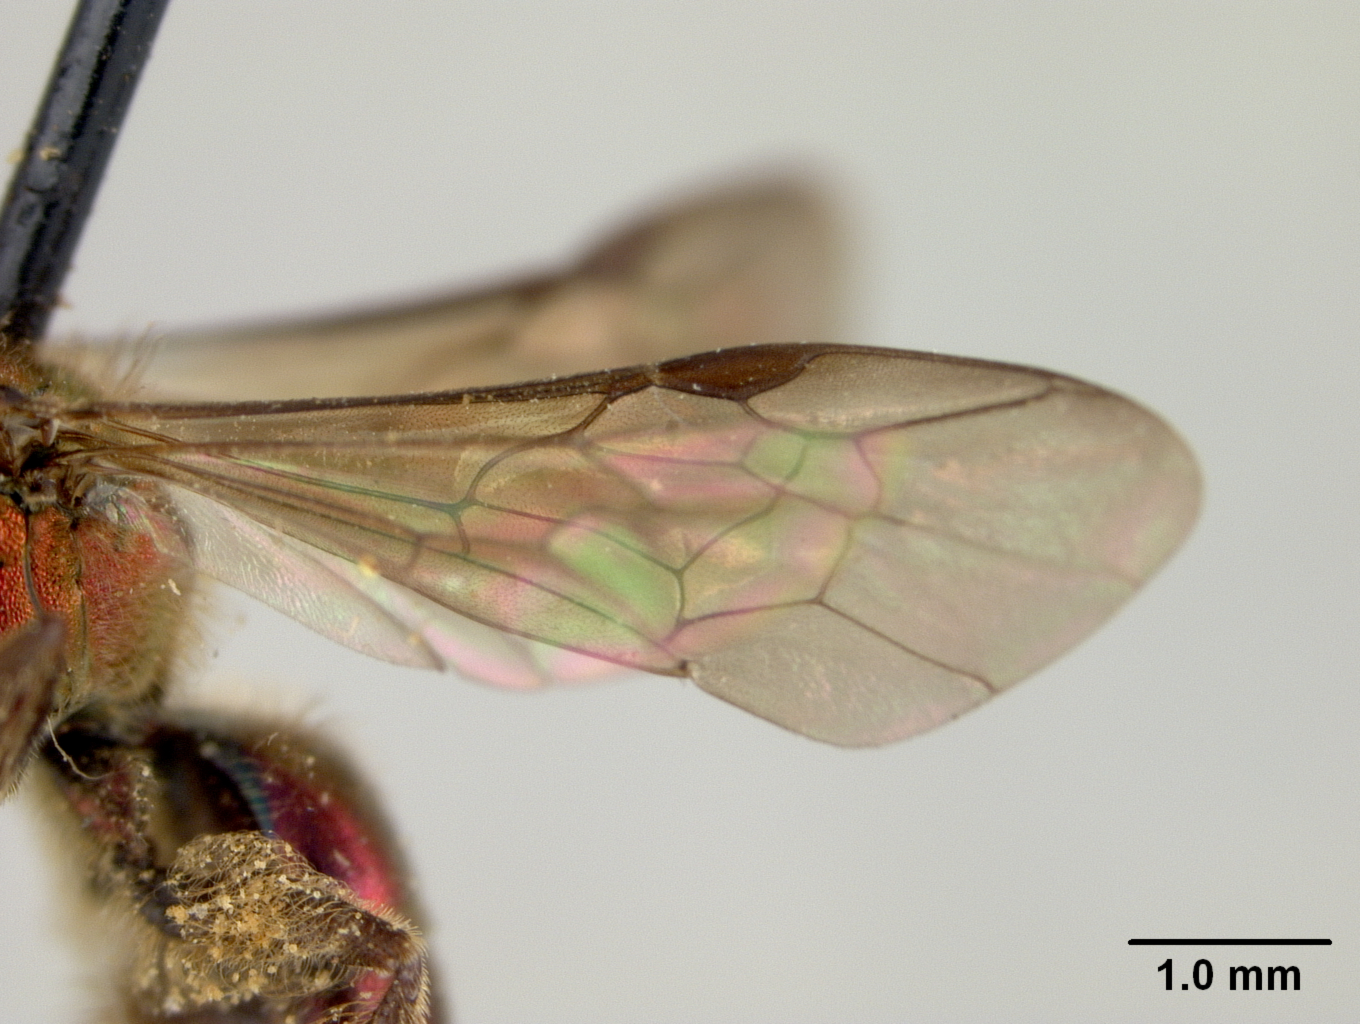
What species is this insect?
Augochlora ignifera
